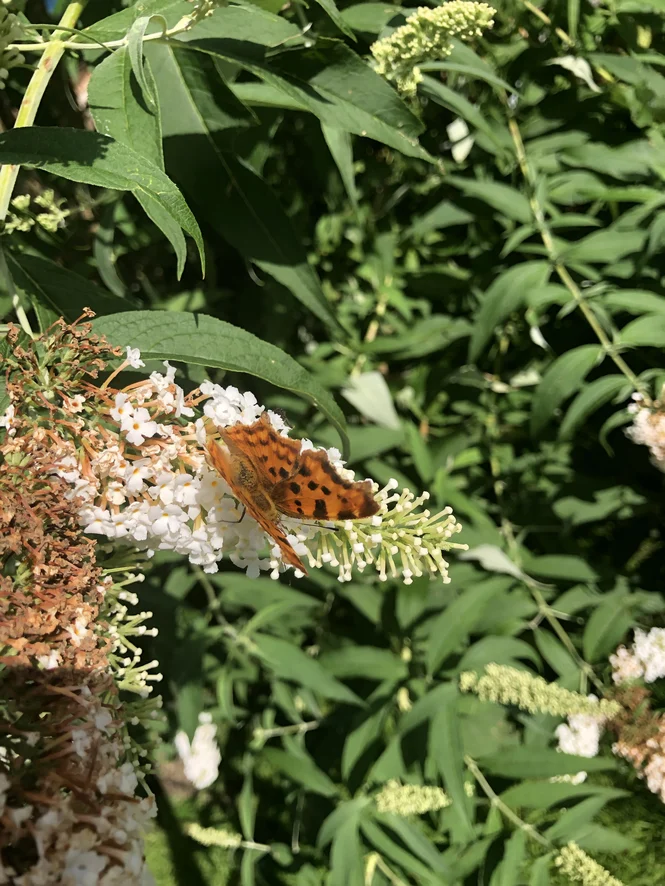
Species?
Polygonia c-album
